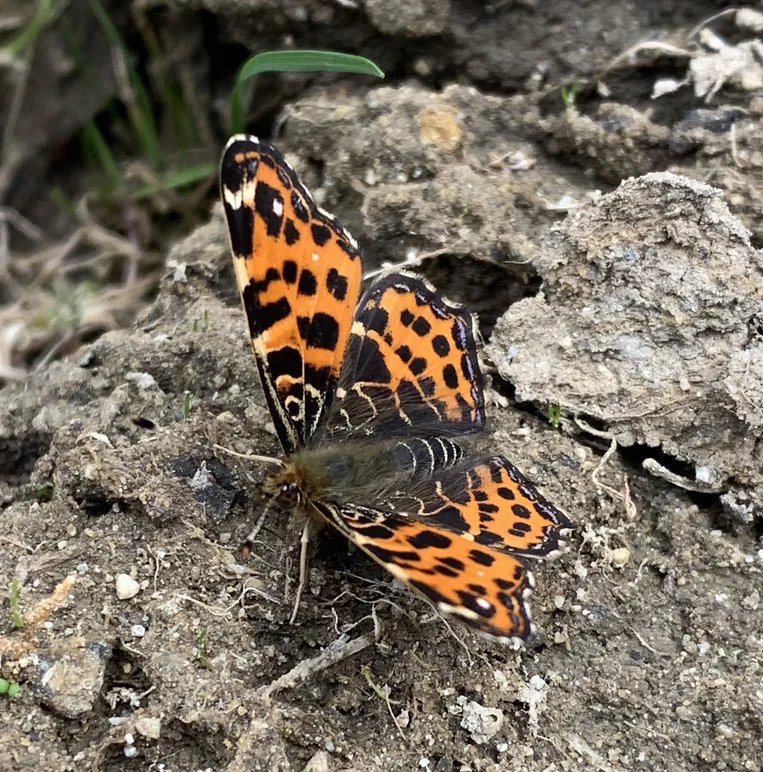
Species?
Araschnia levana
